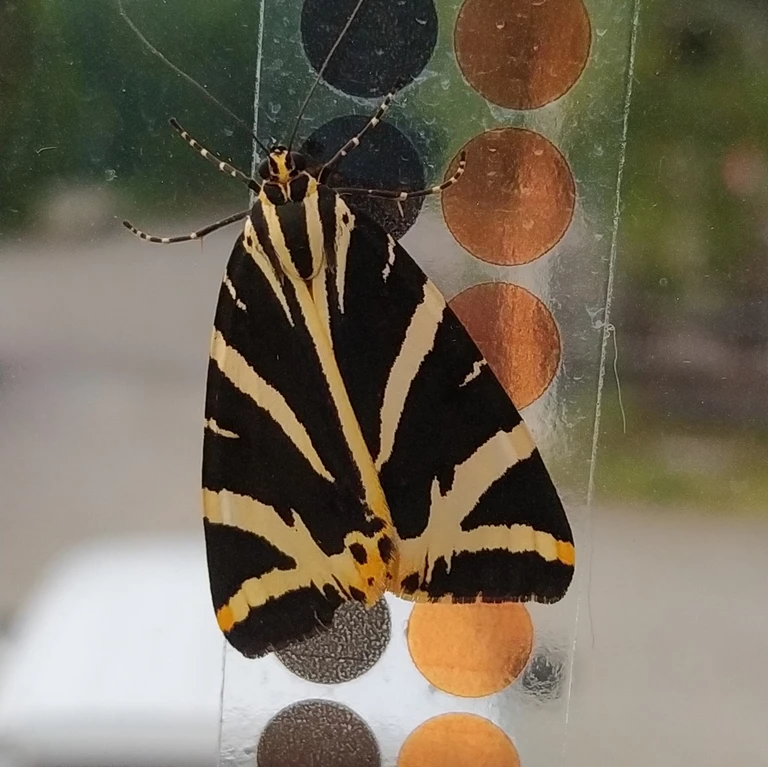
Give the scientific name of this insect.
Euplagia quadripunctaria
